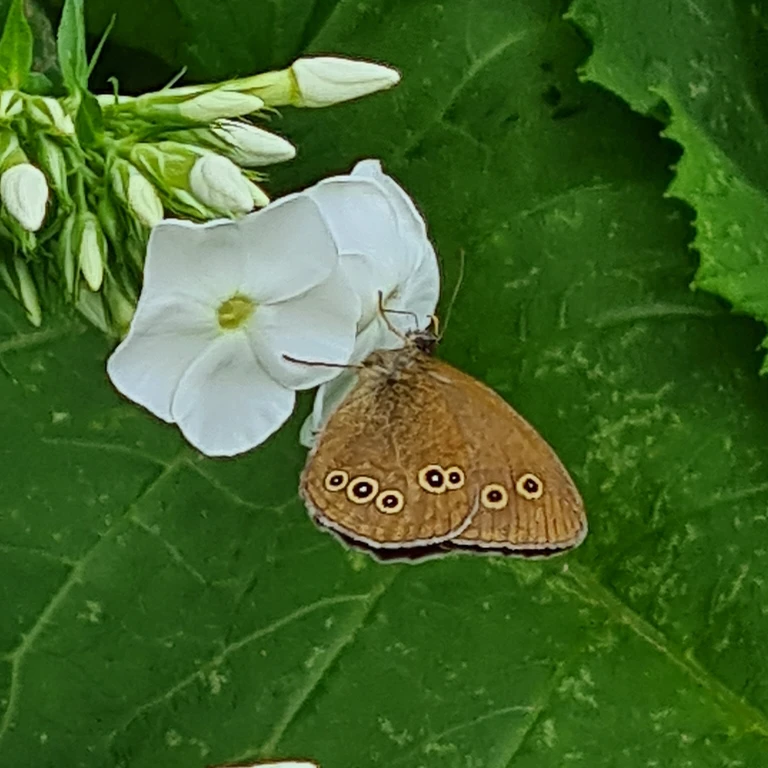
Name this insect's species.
Aphantopus hyperantus
